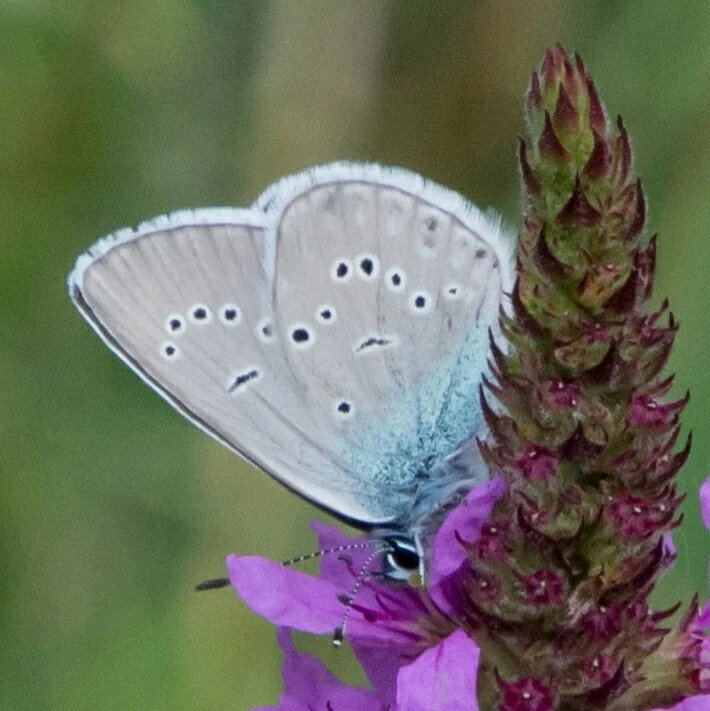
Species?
Cyaniris semiargus
